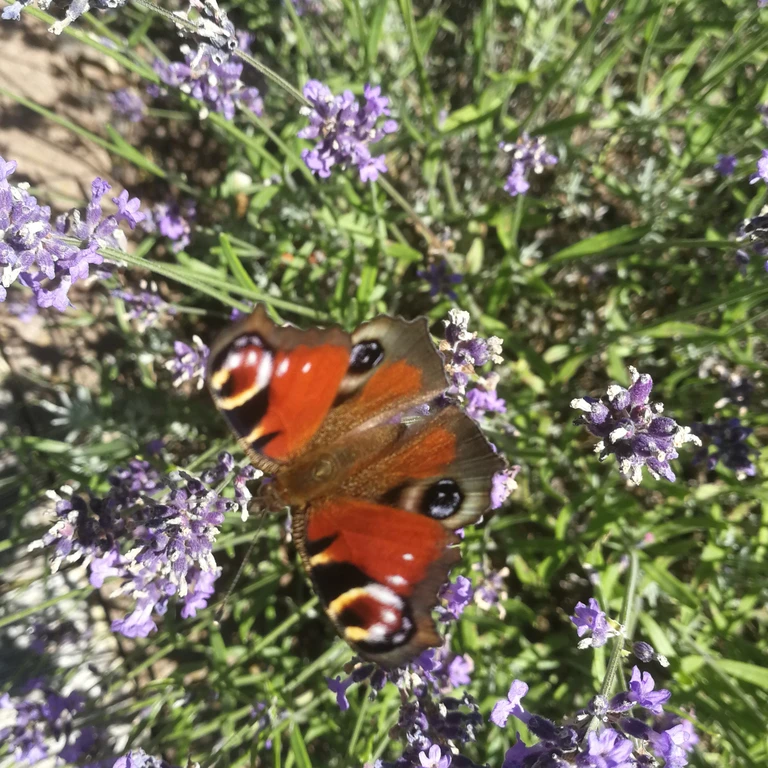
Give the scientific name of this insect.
Aglais io
